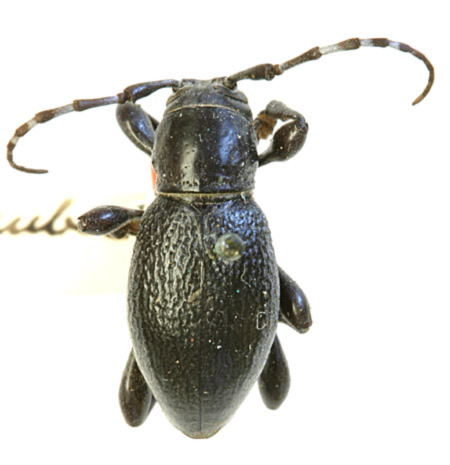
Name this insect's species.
Moneilema nubecula (also Moneilema annulatum)
